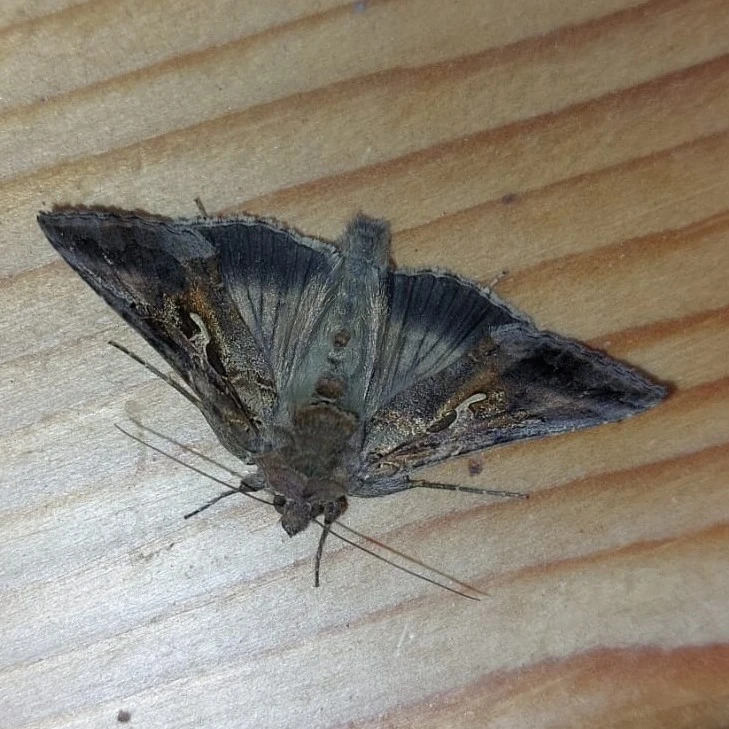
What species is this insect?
Autographa gamma
